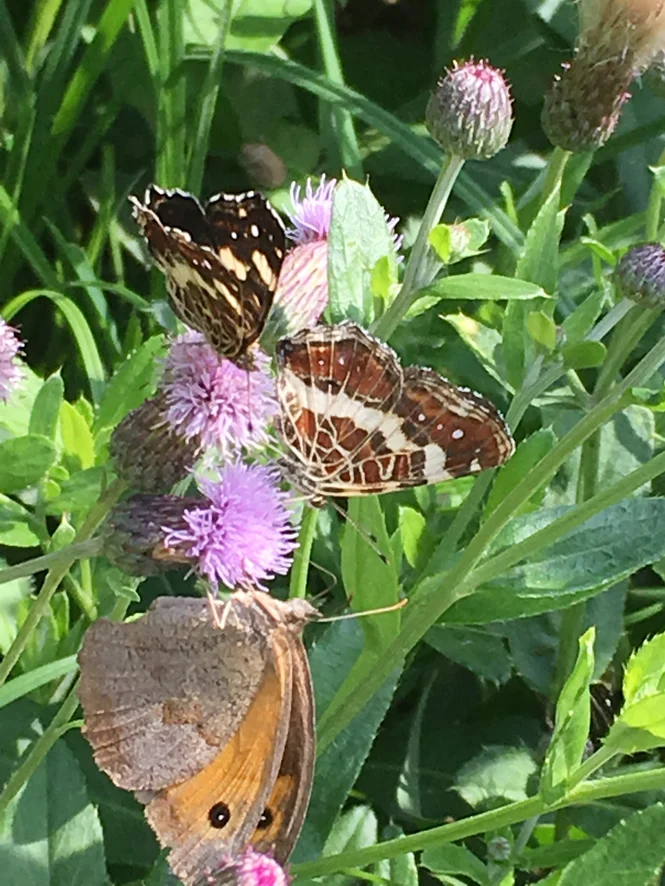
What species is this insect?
Araschnia levana
